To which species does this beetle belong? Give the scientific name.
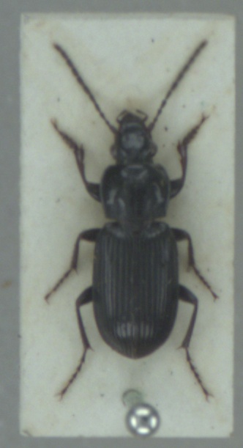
Pterostichus gracilis
